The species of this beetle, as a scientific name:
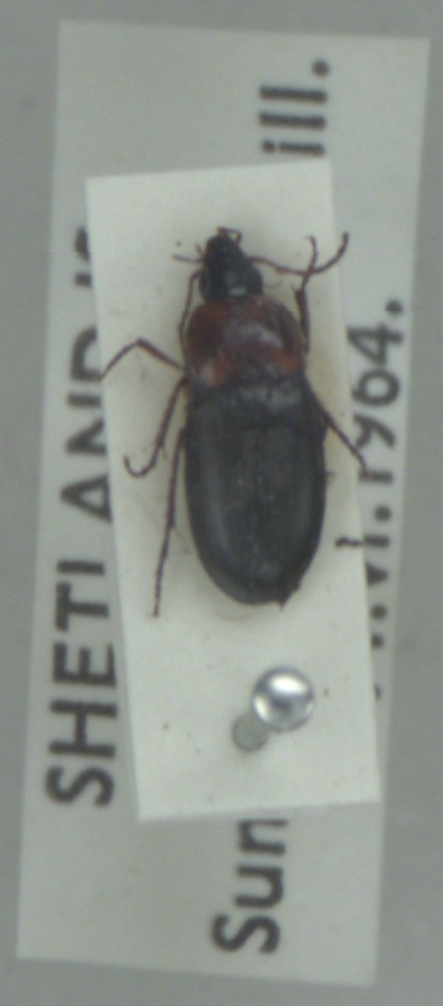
Calathus melanocephalus
